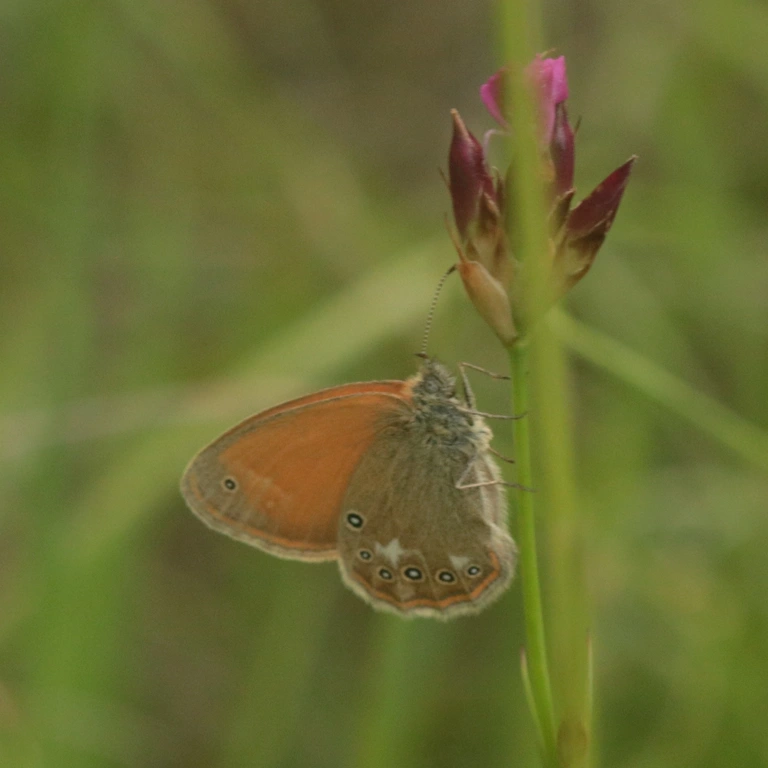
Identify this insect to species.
Coenonympha glycerion (also Coenonympha iphis)
